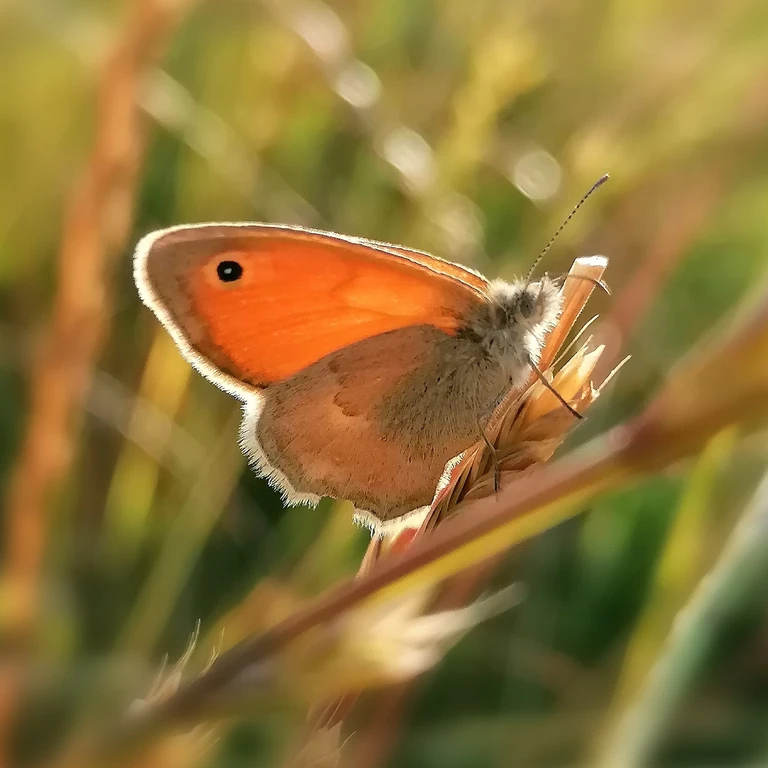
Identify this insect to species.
Coenonympha pamphilus
